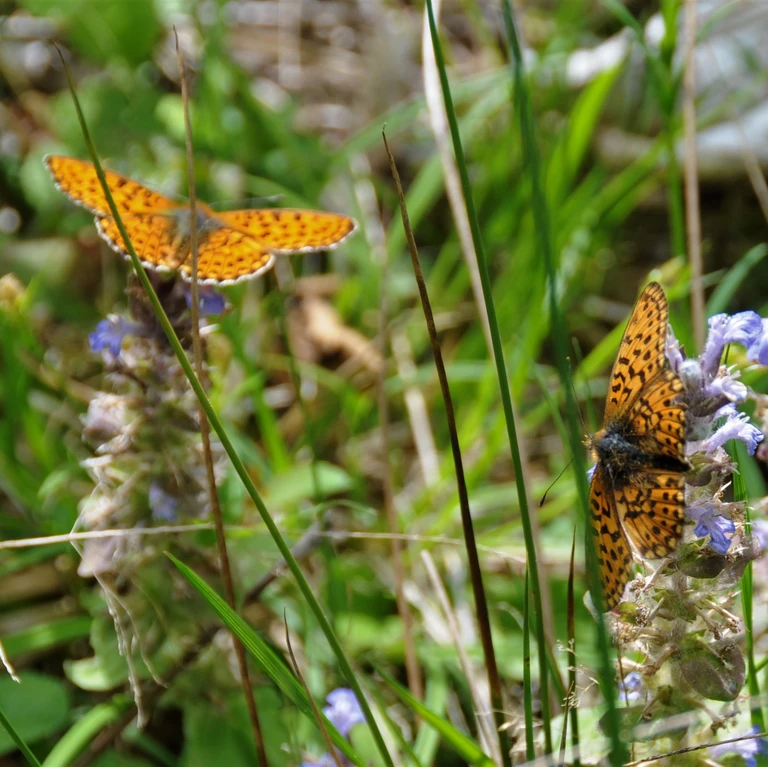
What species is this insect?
Boloria euphrosyne (also Clossiana euphrosyne)
